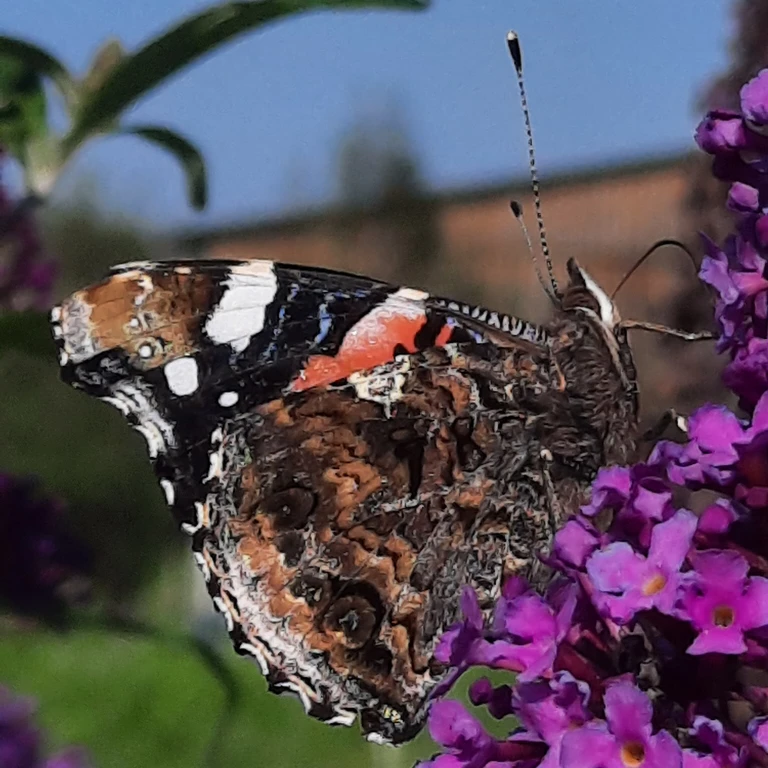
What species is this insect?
Vanessa atalanta
